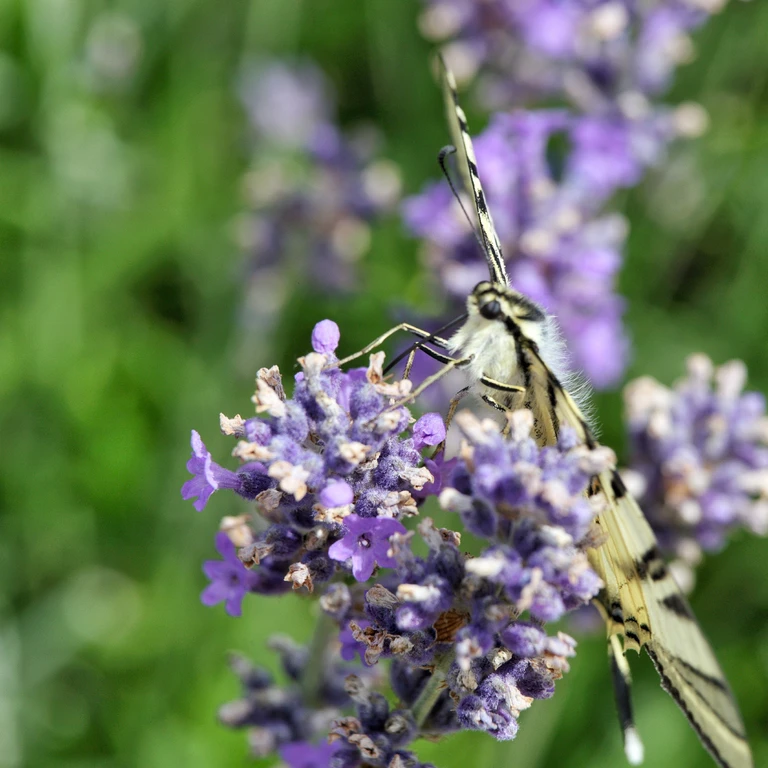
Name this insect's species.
Iphiclides podalirius
